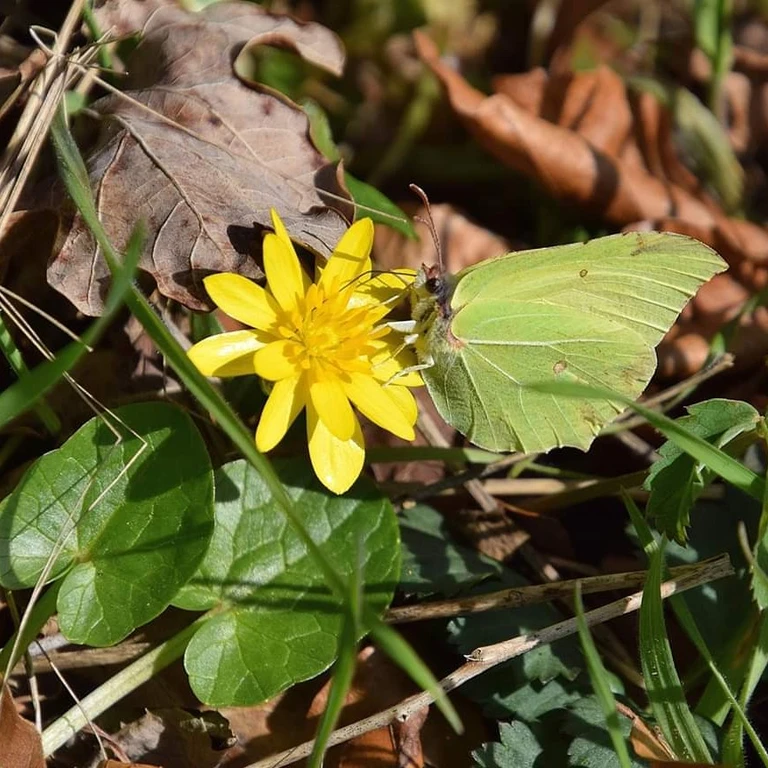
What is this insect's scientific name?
Gonepteryx rhamni
